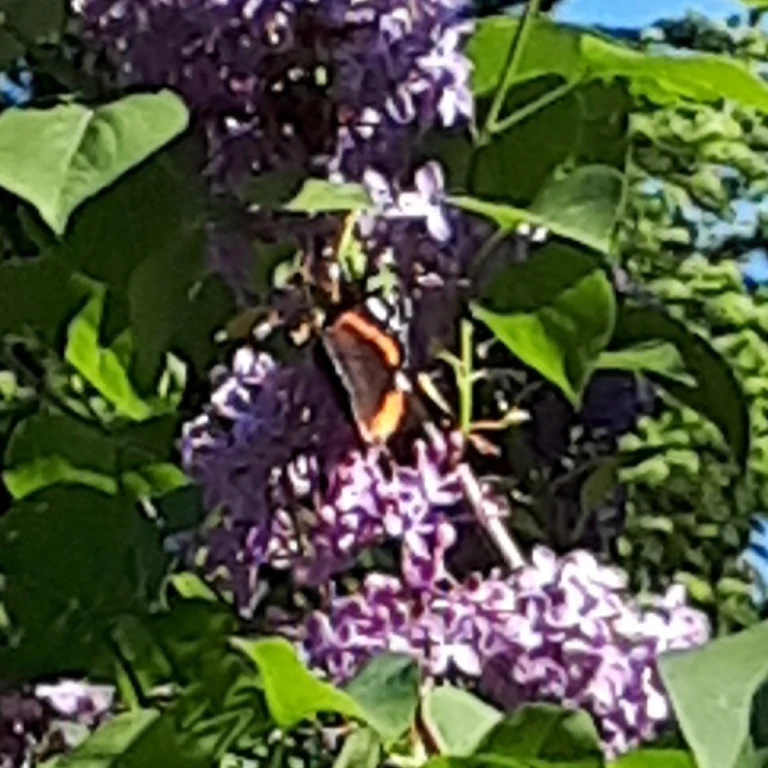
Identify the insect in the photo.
Vanessa atalanta
